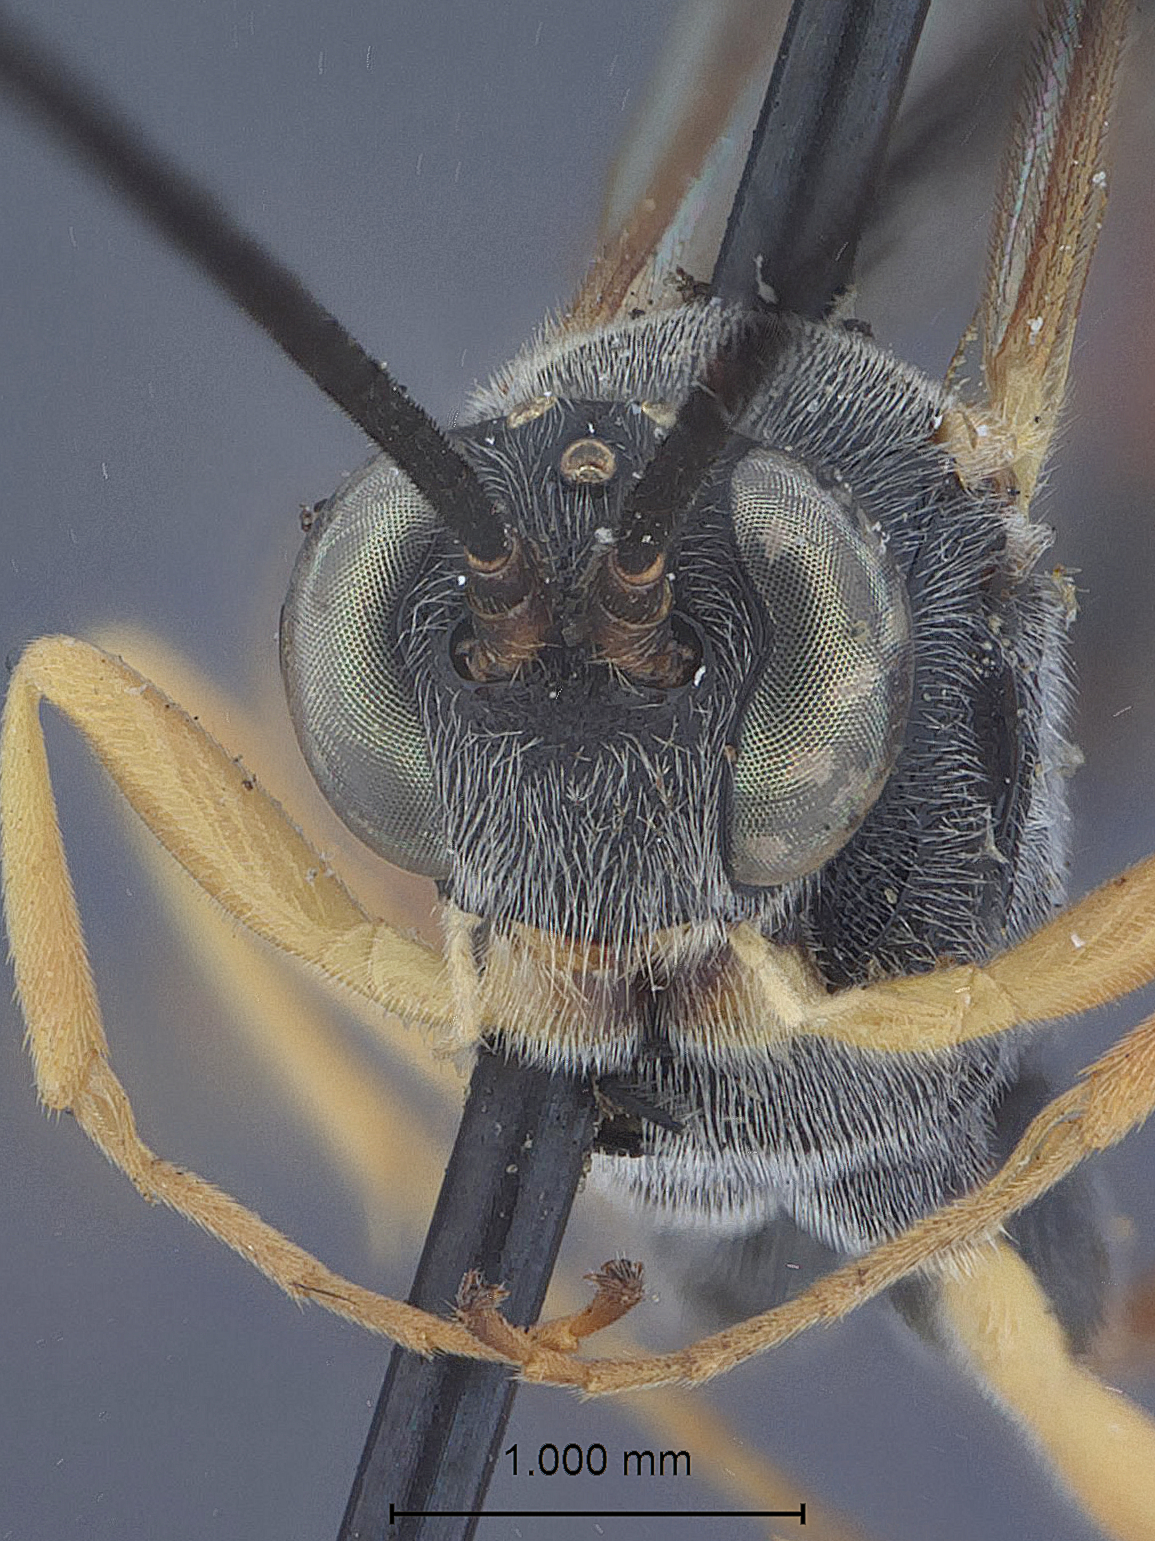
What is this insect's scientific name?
Campoplegidea gracilis
